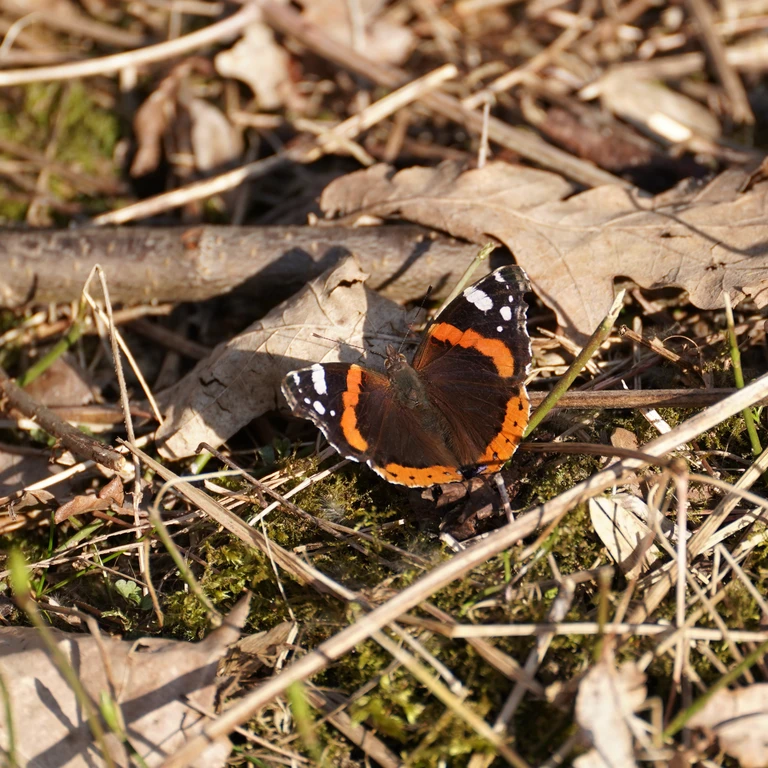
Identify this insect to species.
Vanessa atalanta
